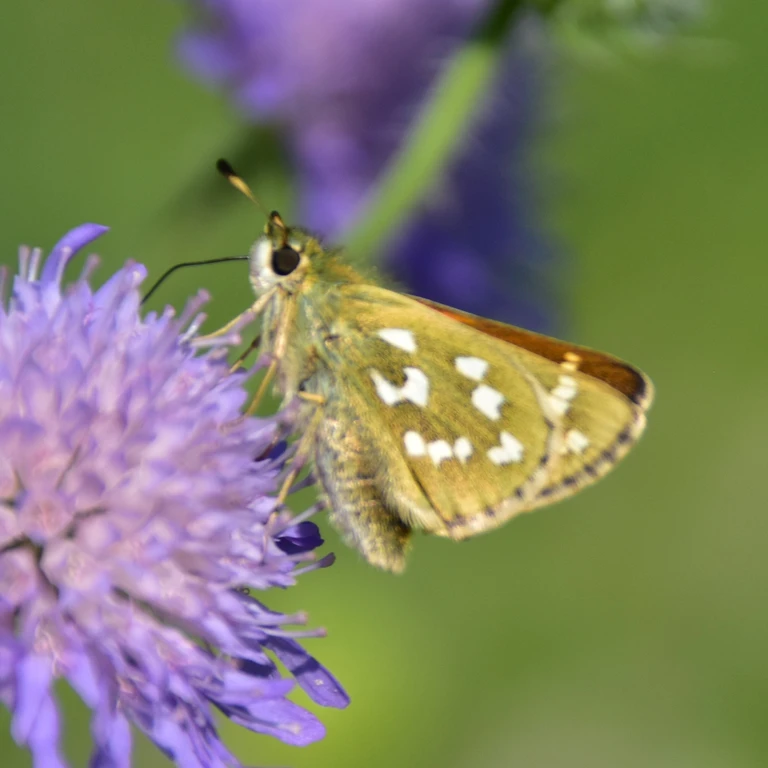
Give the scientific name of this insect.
Hesperia comma
